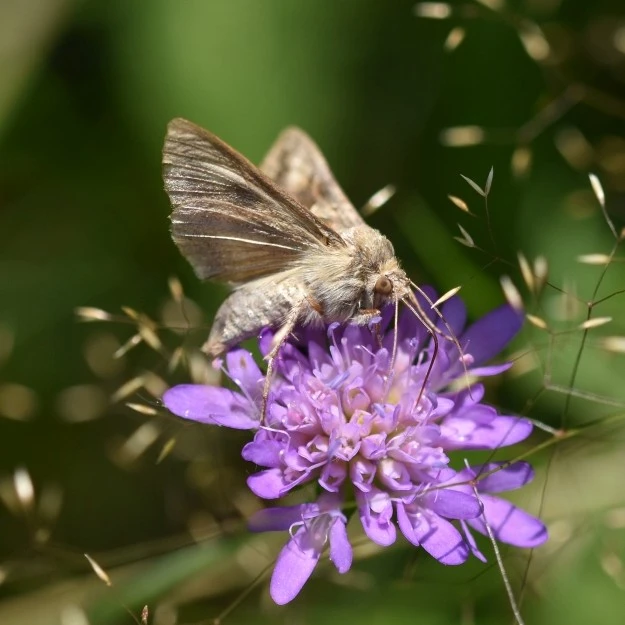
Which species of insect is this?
Autographa gamma
